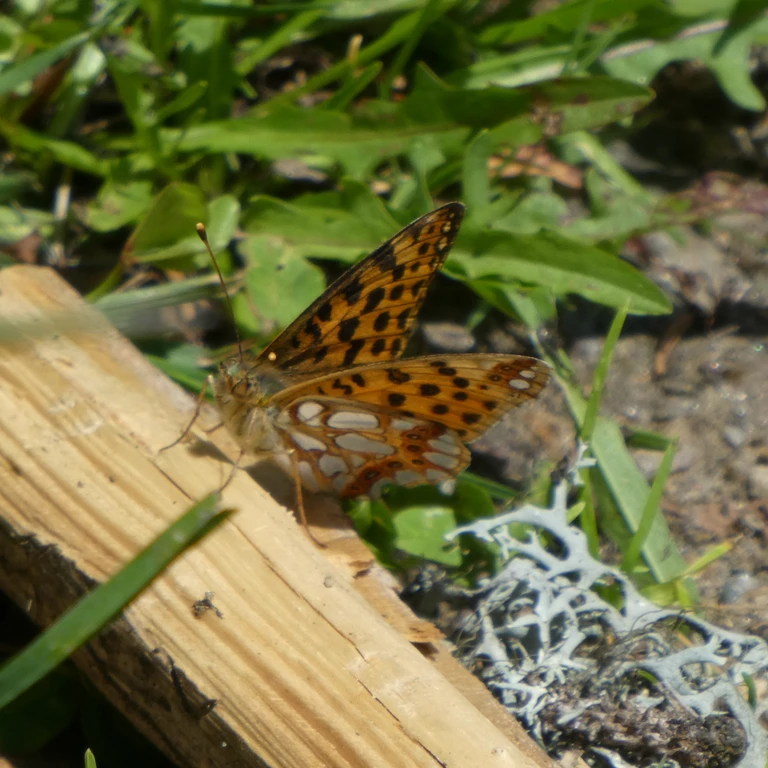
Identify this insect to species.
Issoria lathonia
